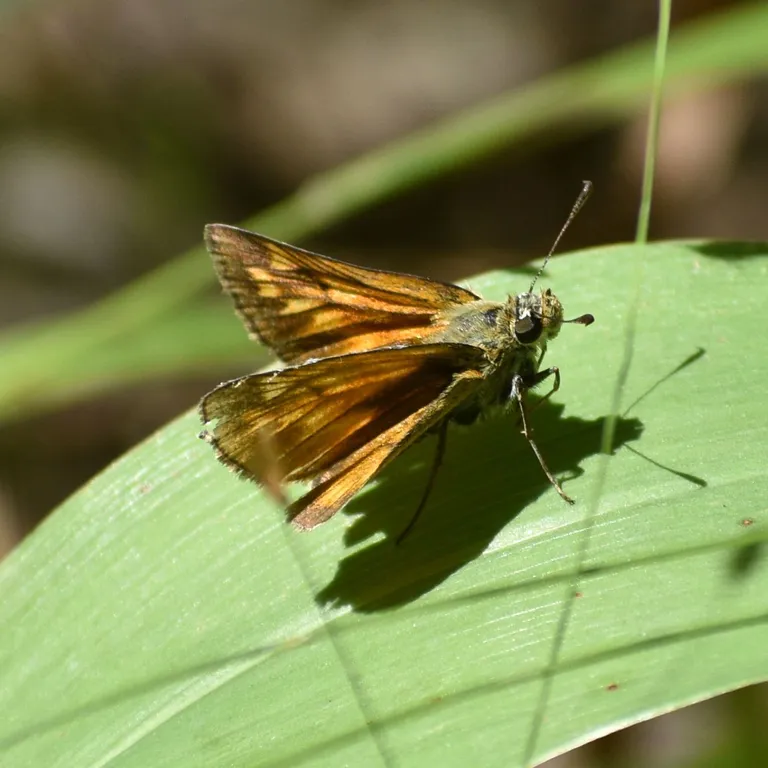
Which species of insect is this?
Ochlodes sylvanus (also Ochlodes venata)
